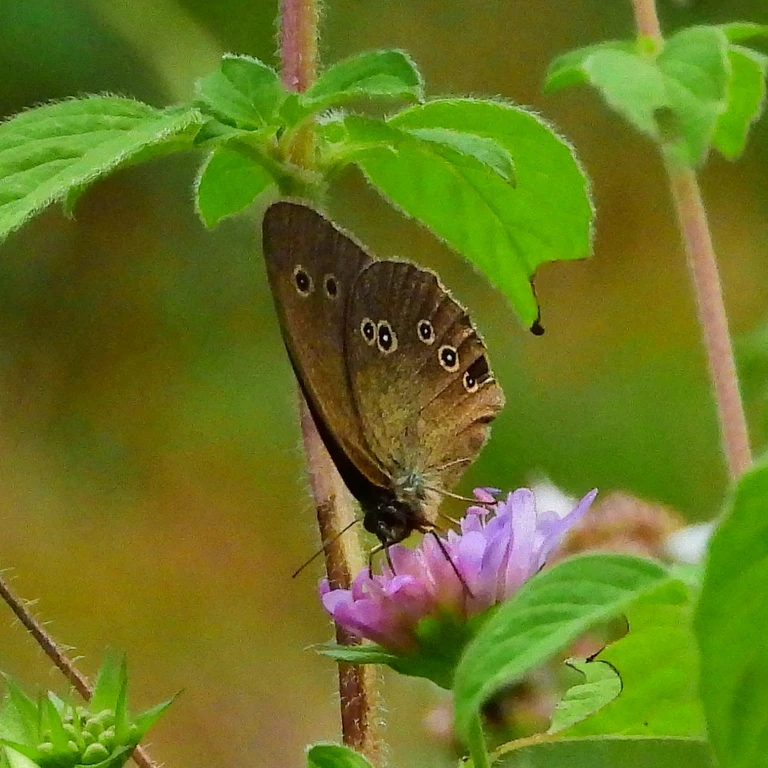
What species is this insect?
Aphantopus hyperantus
